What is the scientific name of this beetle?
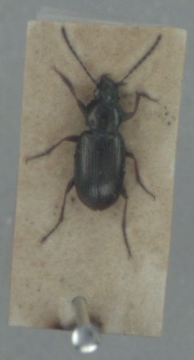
Pogonus chalceus
